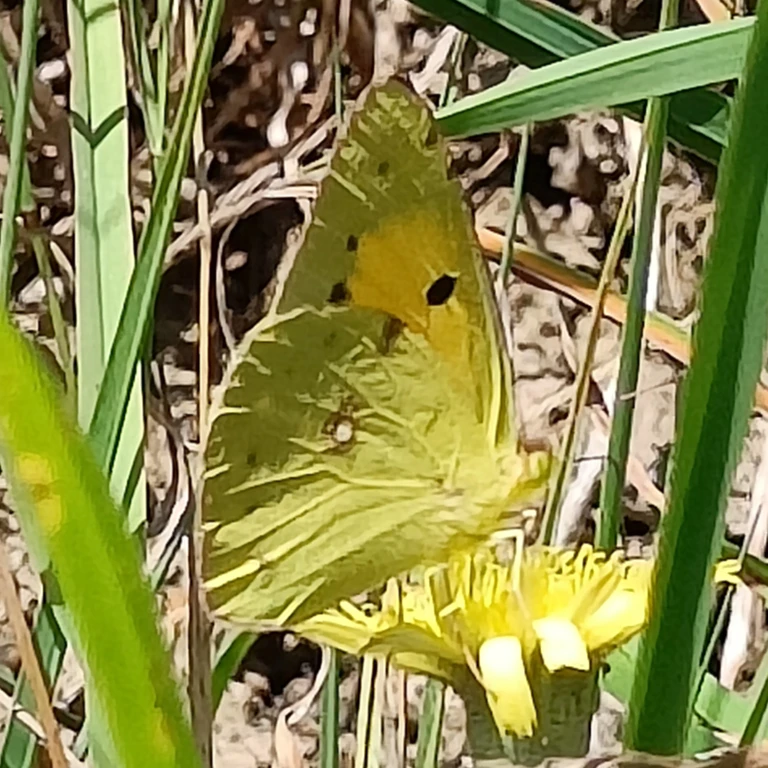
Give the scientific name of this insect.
Colias croceus
